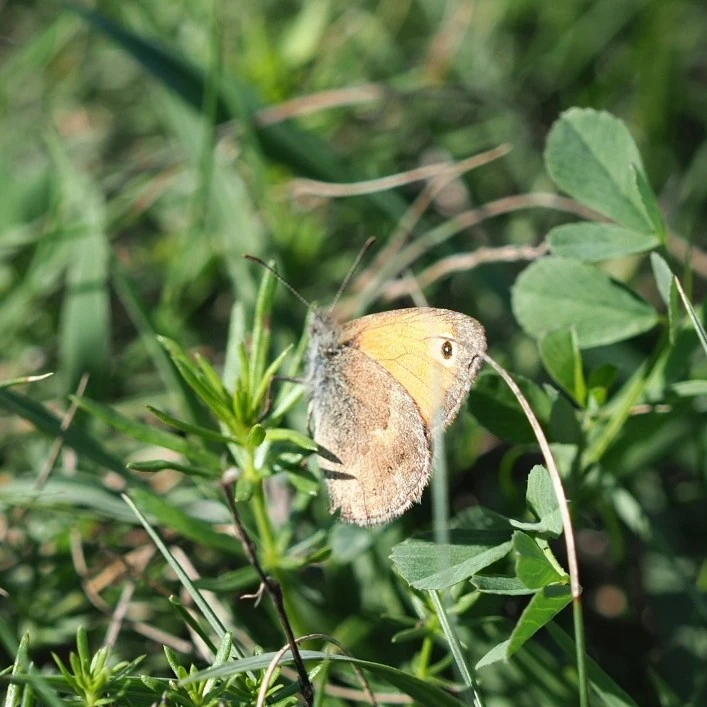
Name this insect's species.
Coenonympha pamphilus
